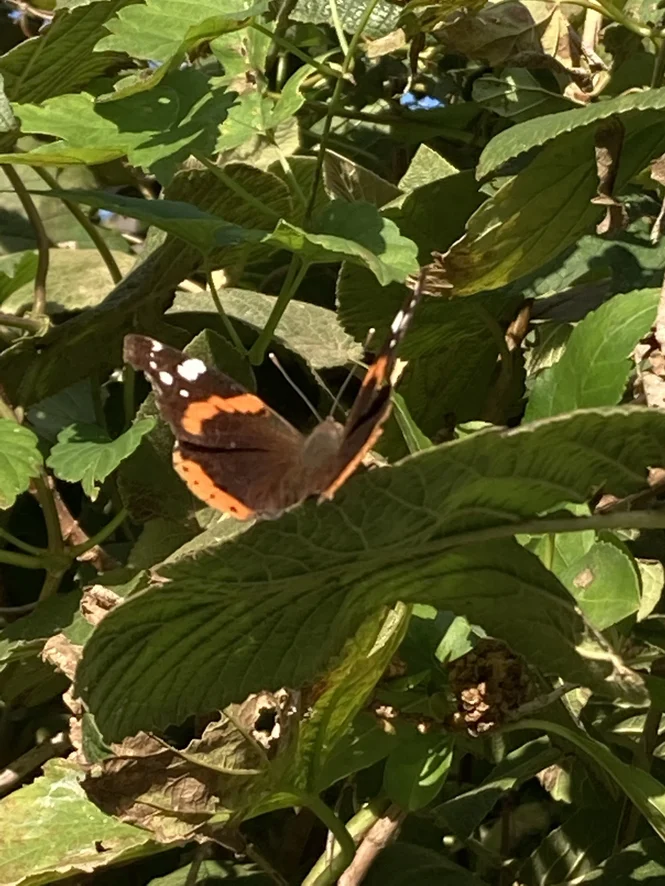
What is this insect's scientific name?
Vanessa atalanta
